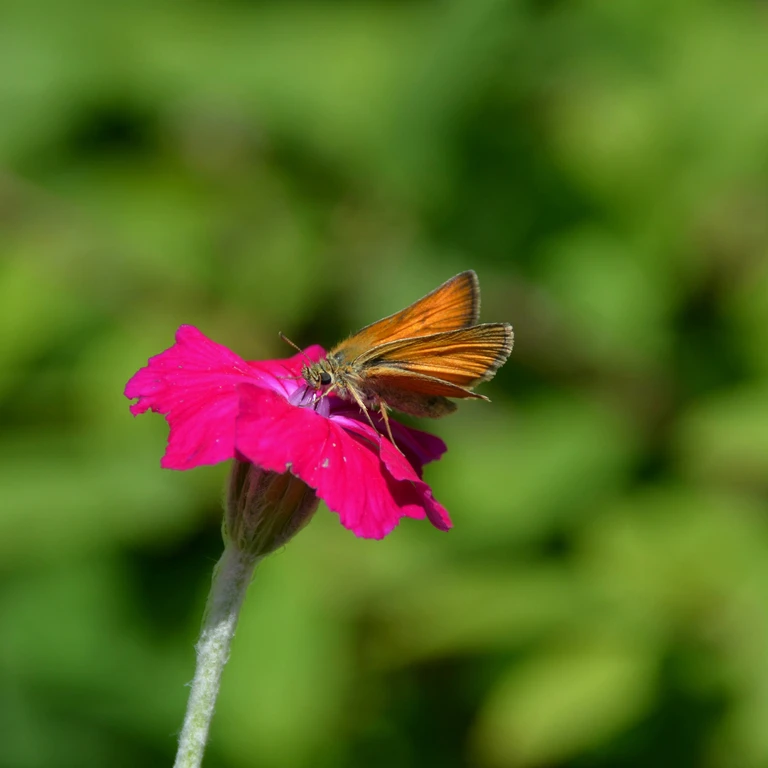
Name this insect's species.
Thymelicus sylvestris
